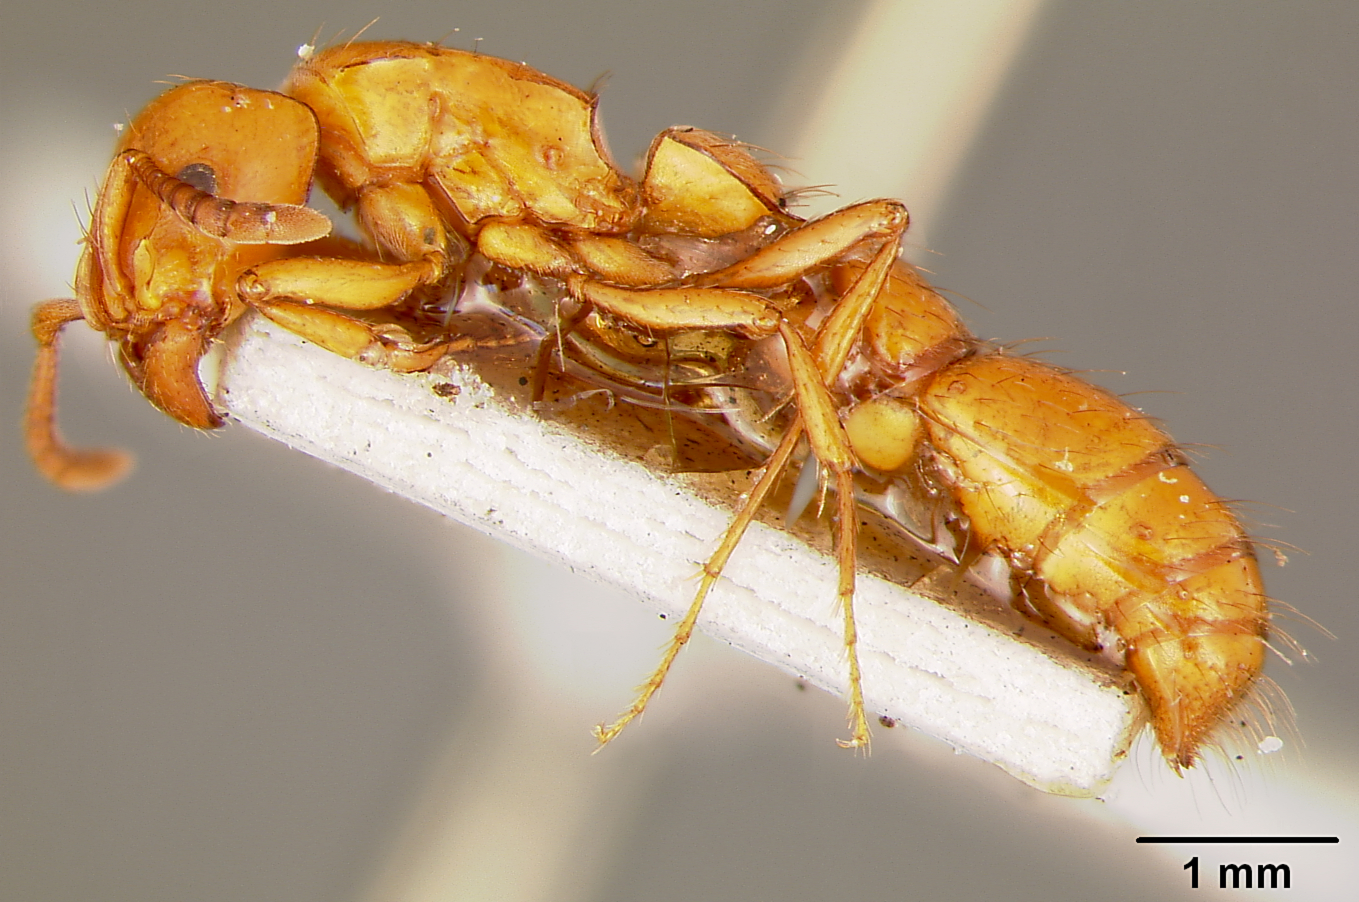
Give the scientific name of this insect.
Phyracaces punctatissima
